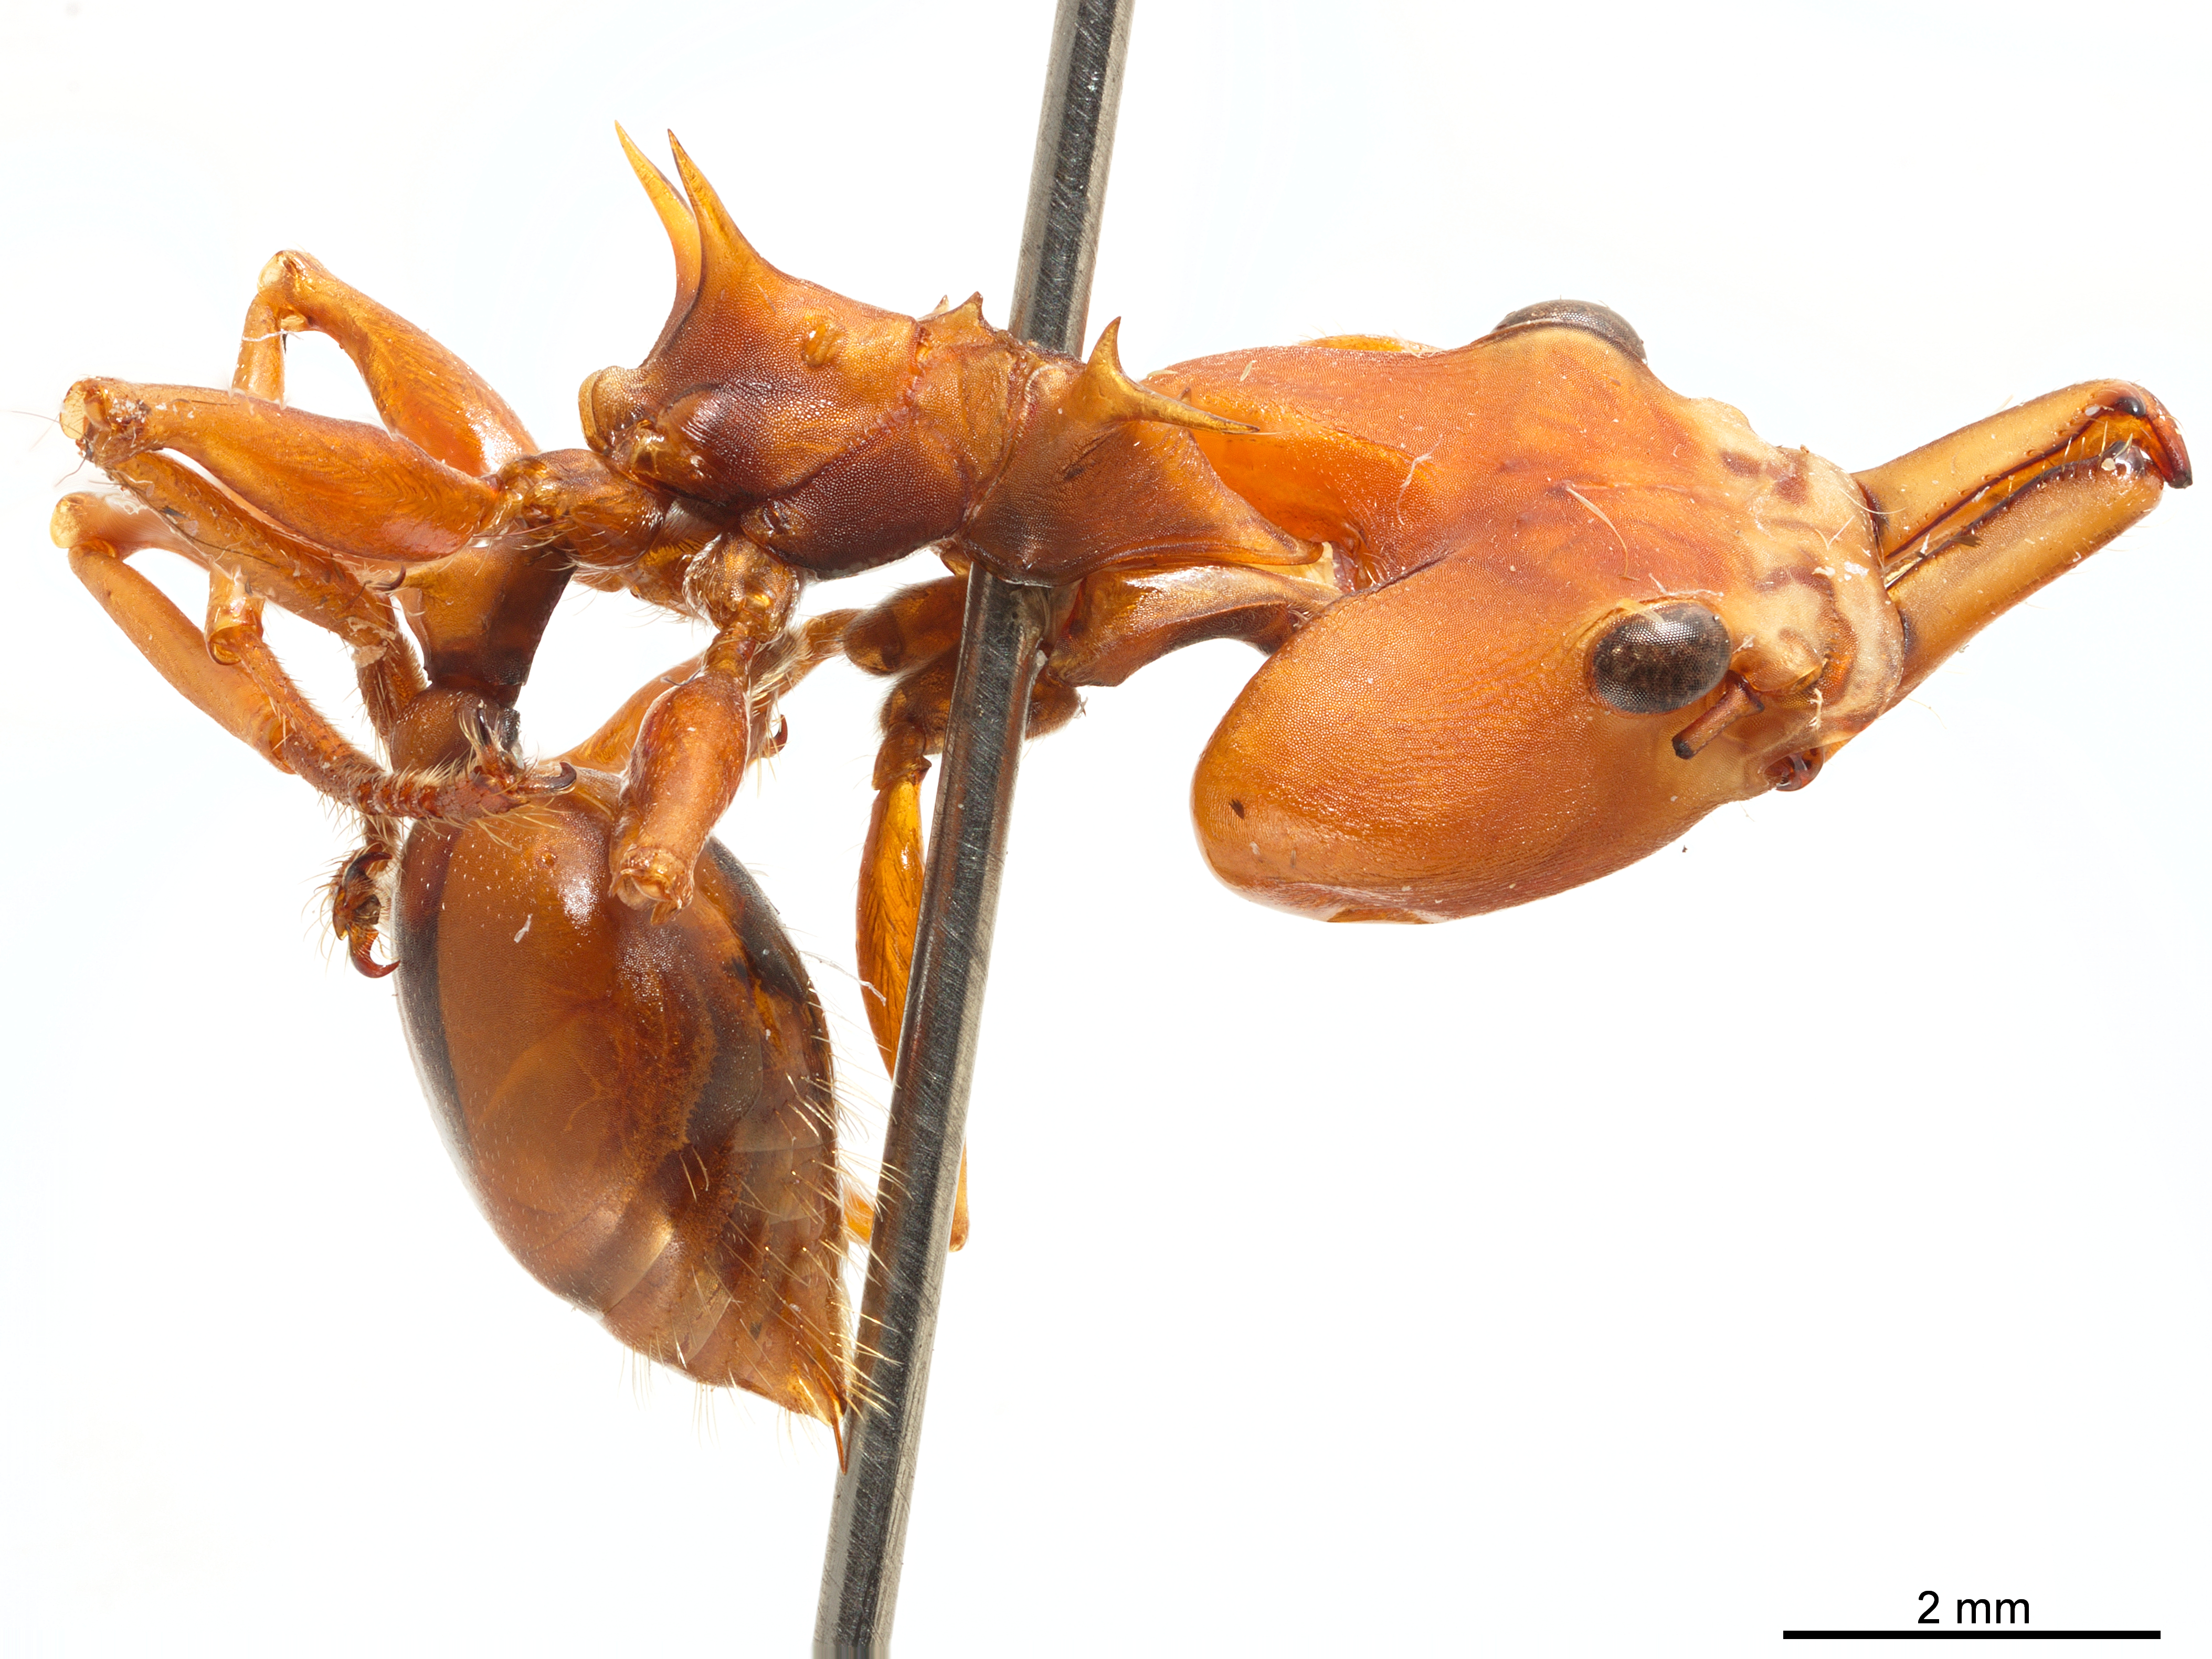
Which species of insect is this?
Daceton armigerum
